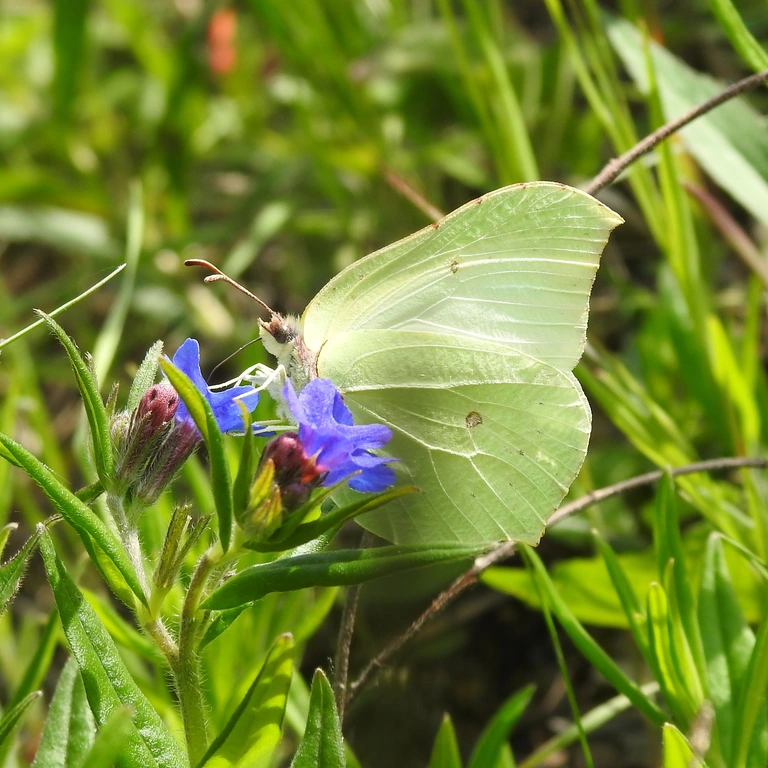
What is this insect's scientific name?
Gonepteryx rhamni
